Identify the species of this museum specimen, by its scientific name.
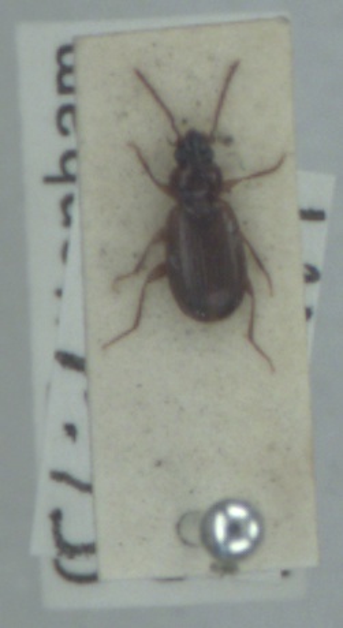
Trechus quadristriatus
